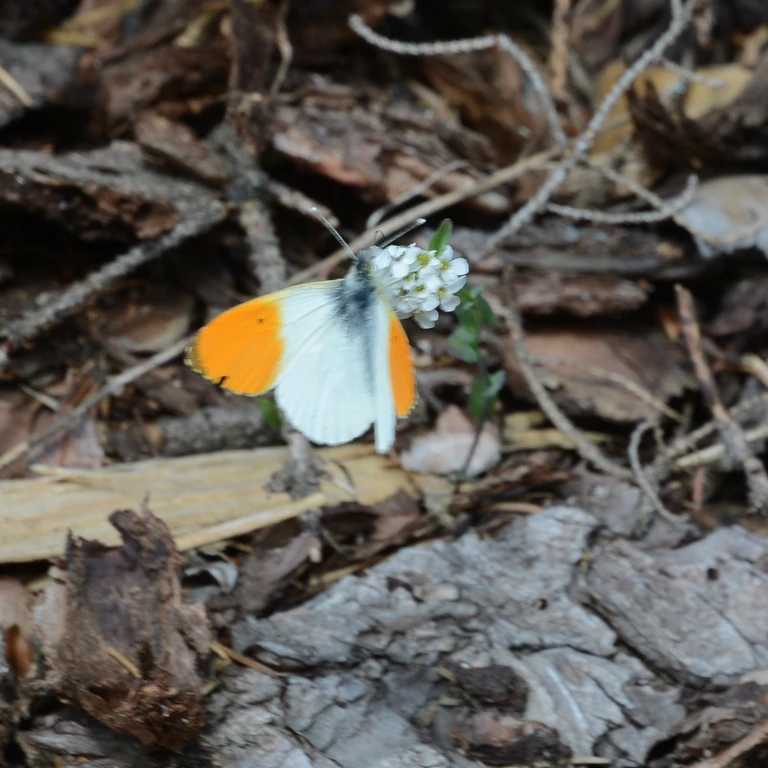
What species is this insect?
Anthocharis cardamines
